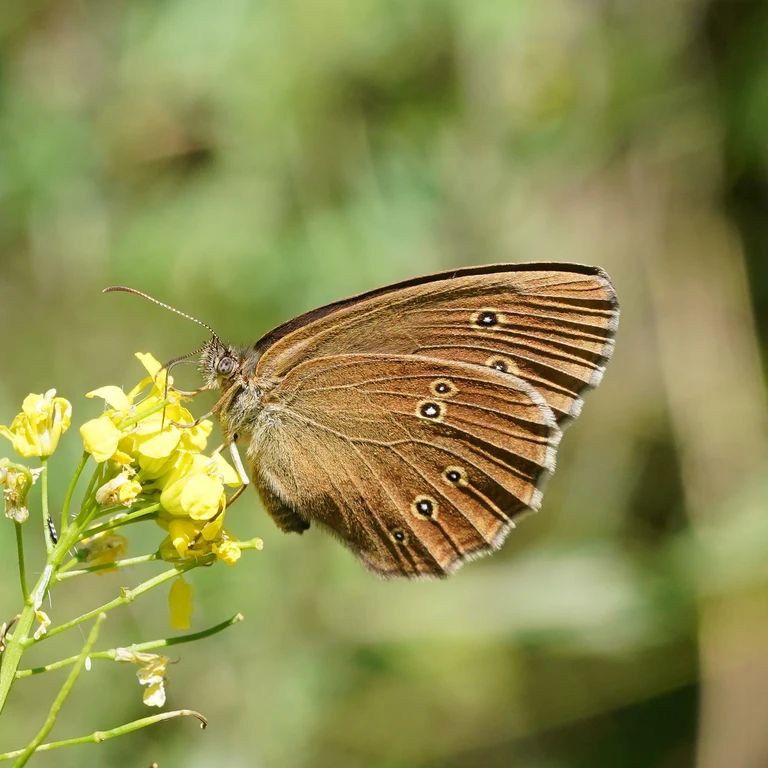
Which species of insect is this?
Aphantopus hyperantus
